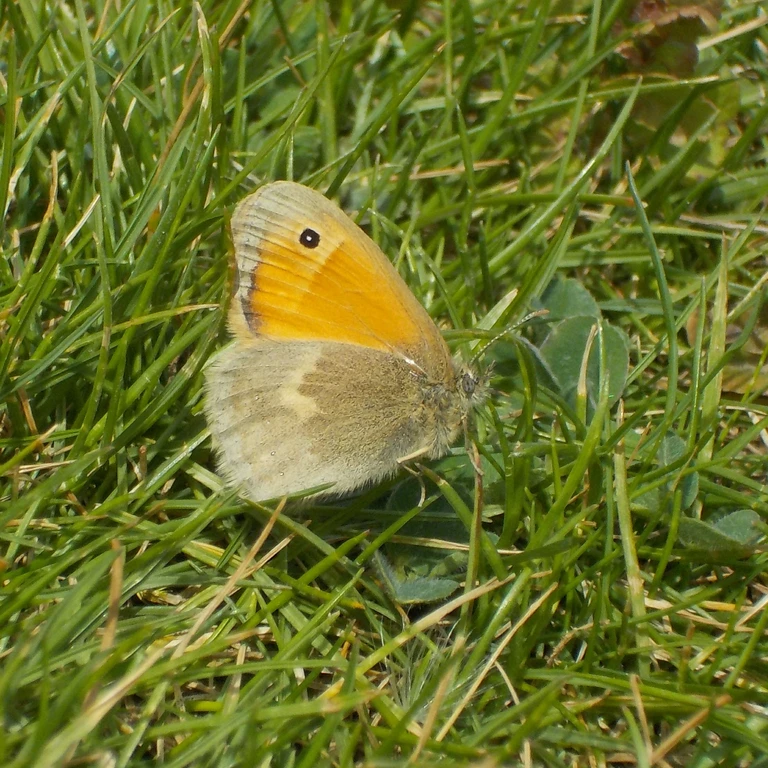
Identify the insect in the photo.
Coenonympha pamphilus
